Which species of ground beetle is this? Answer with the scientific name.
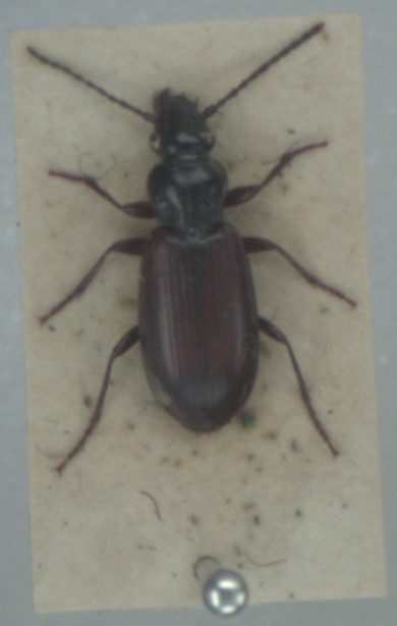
Patrobus septentrionis
